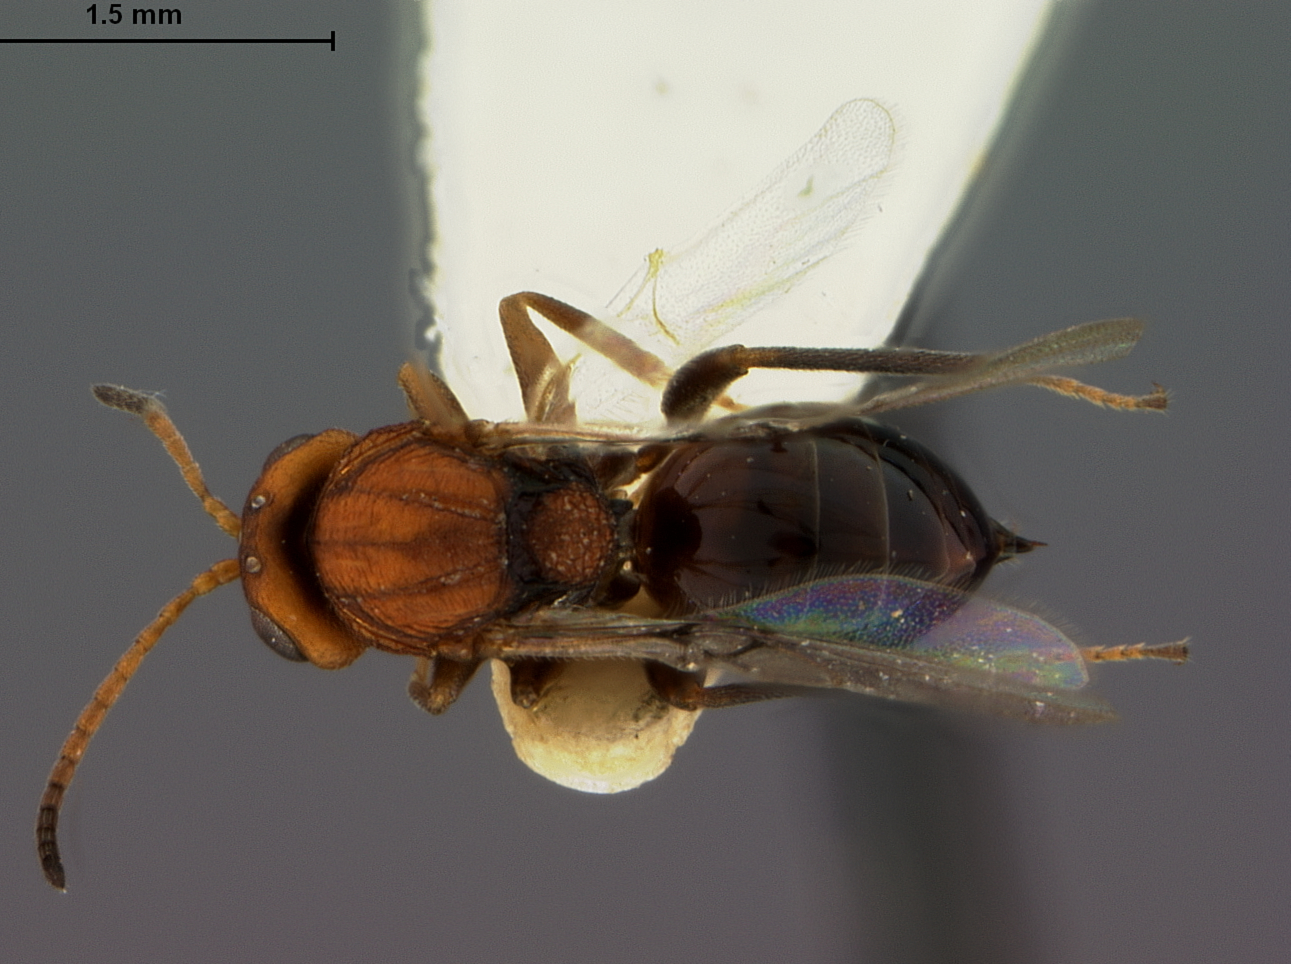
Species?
Callirhytis glandulosa
